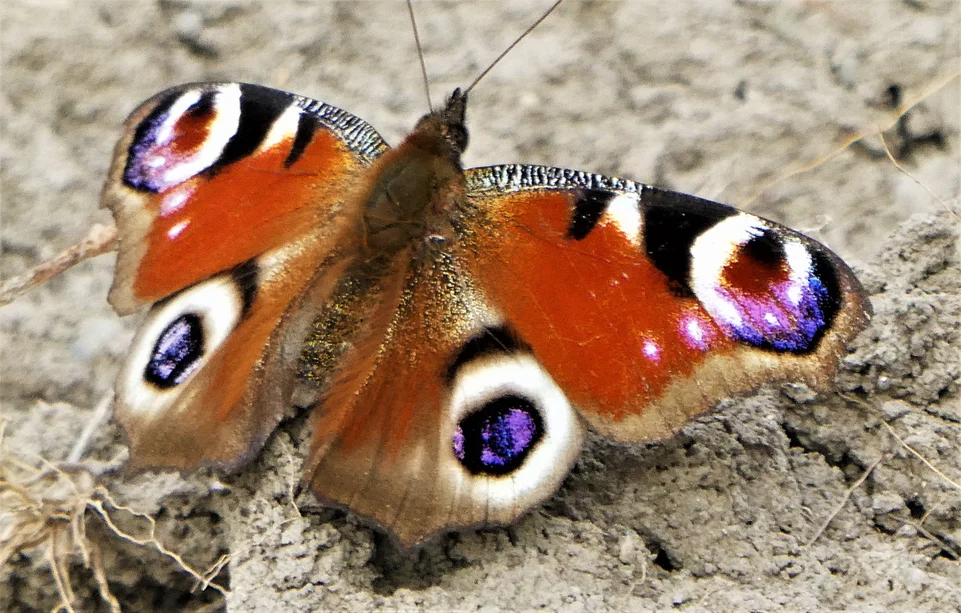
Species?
Aglais io
